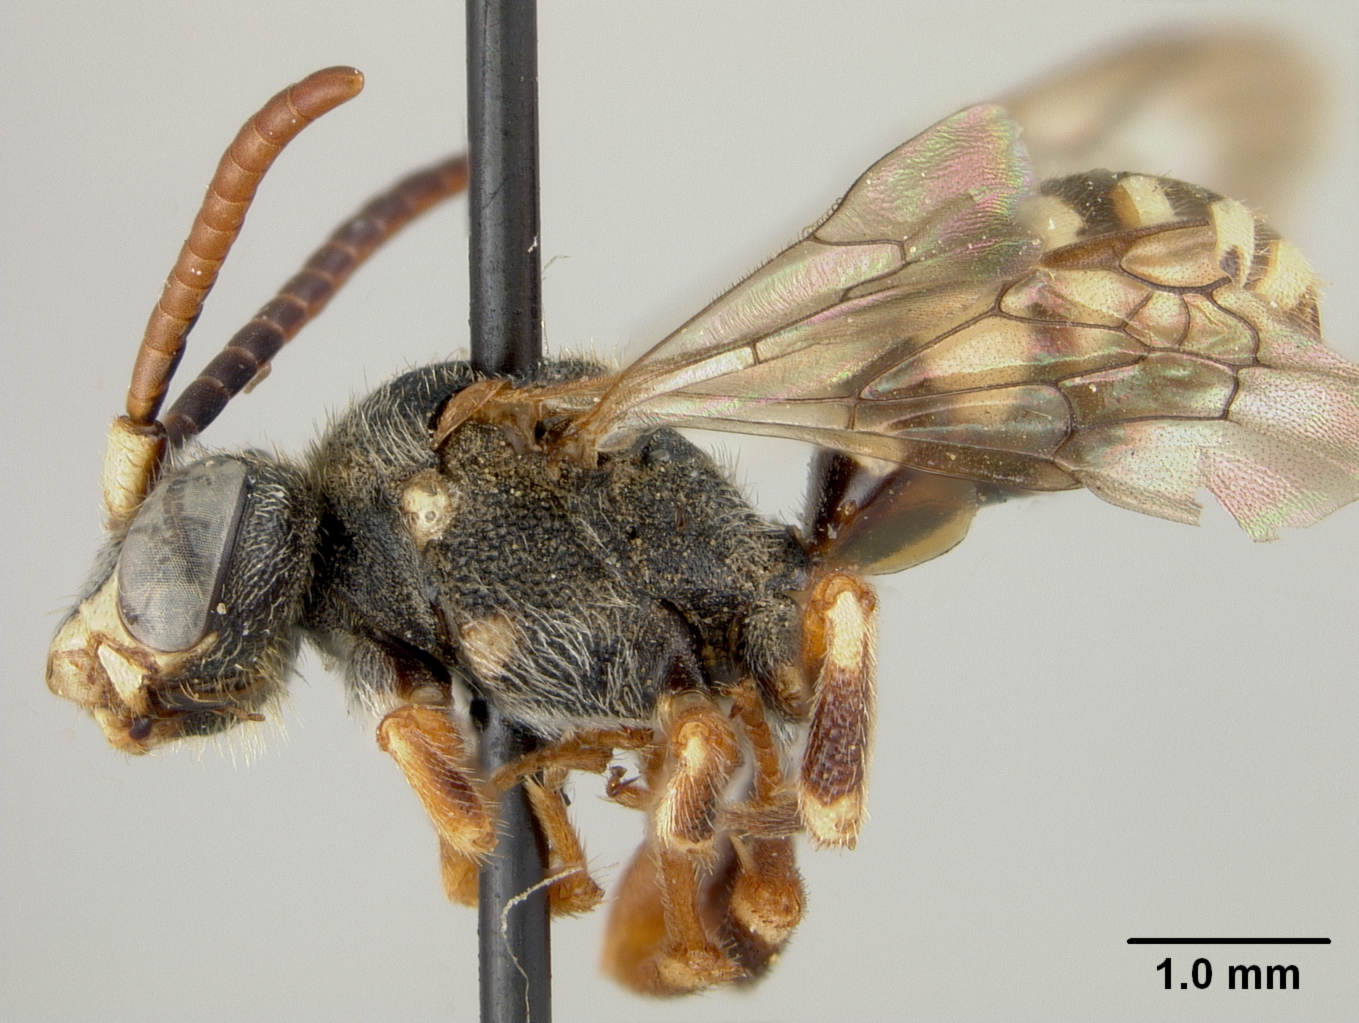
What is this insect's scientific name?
Nomada siccorum
